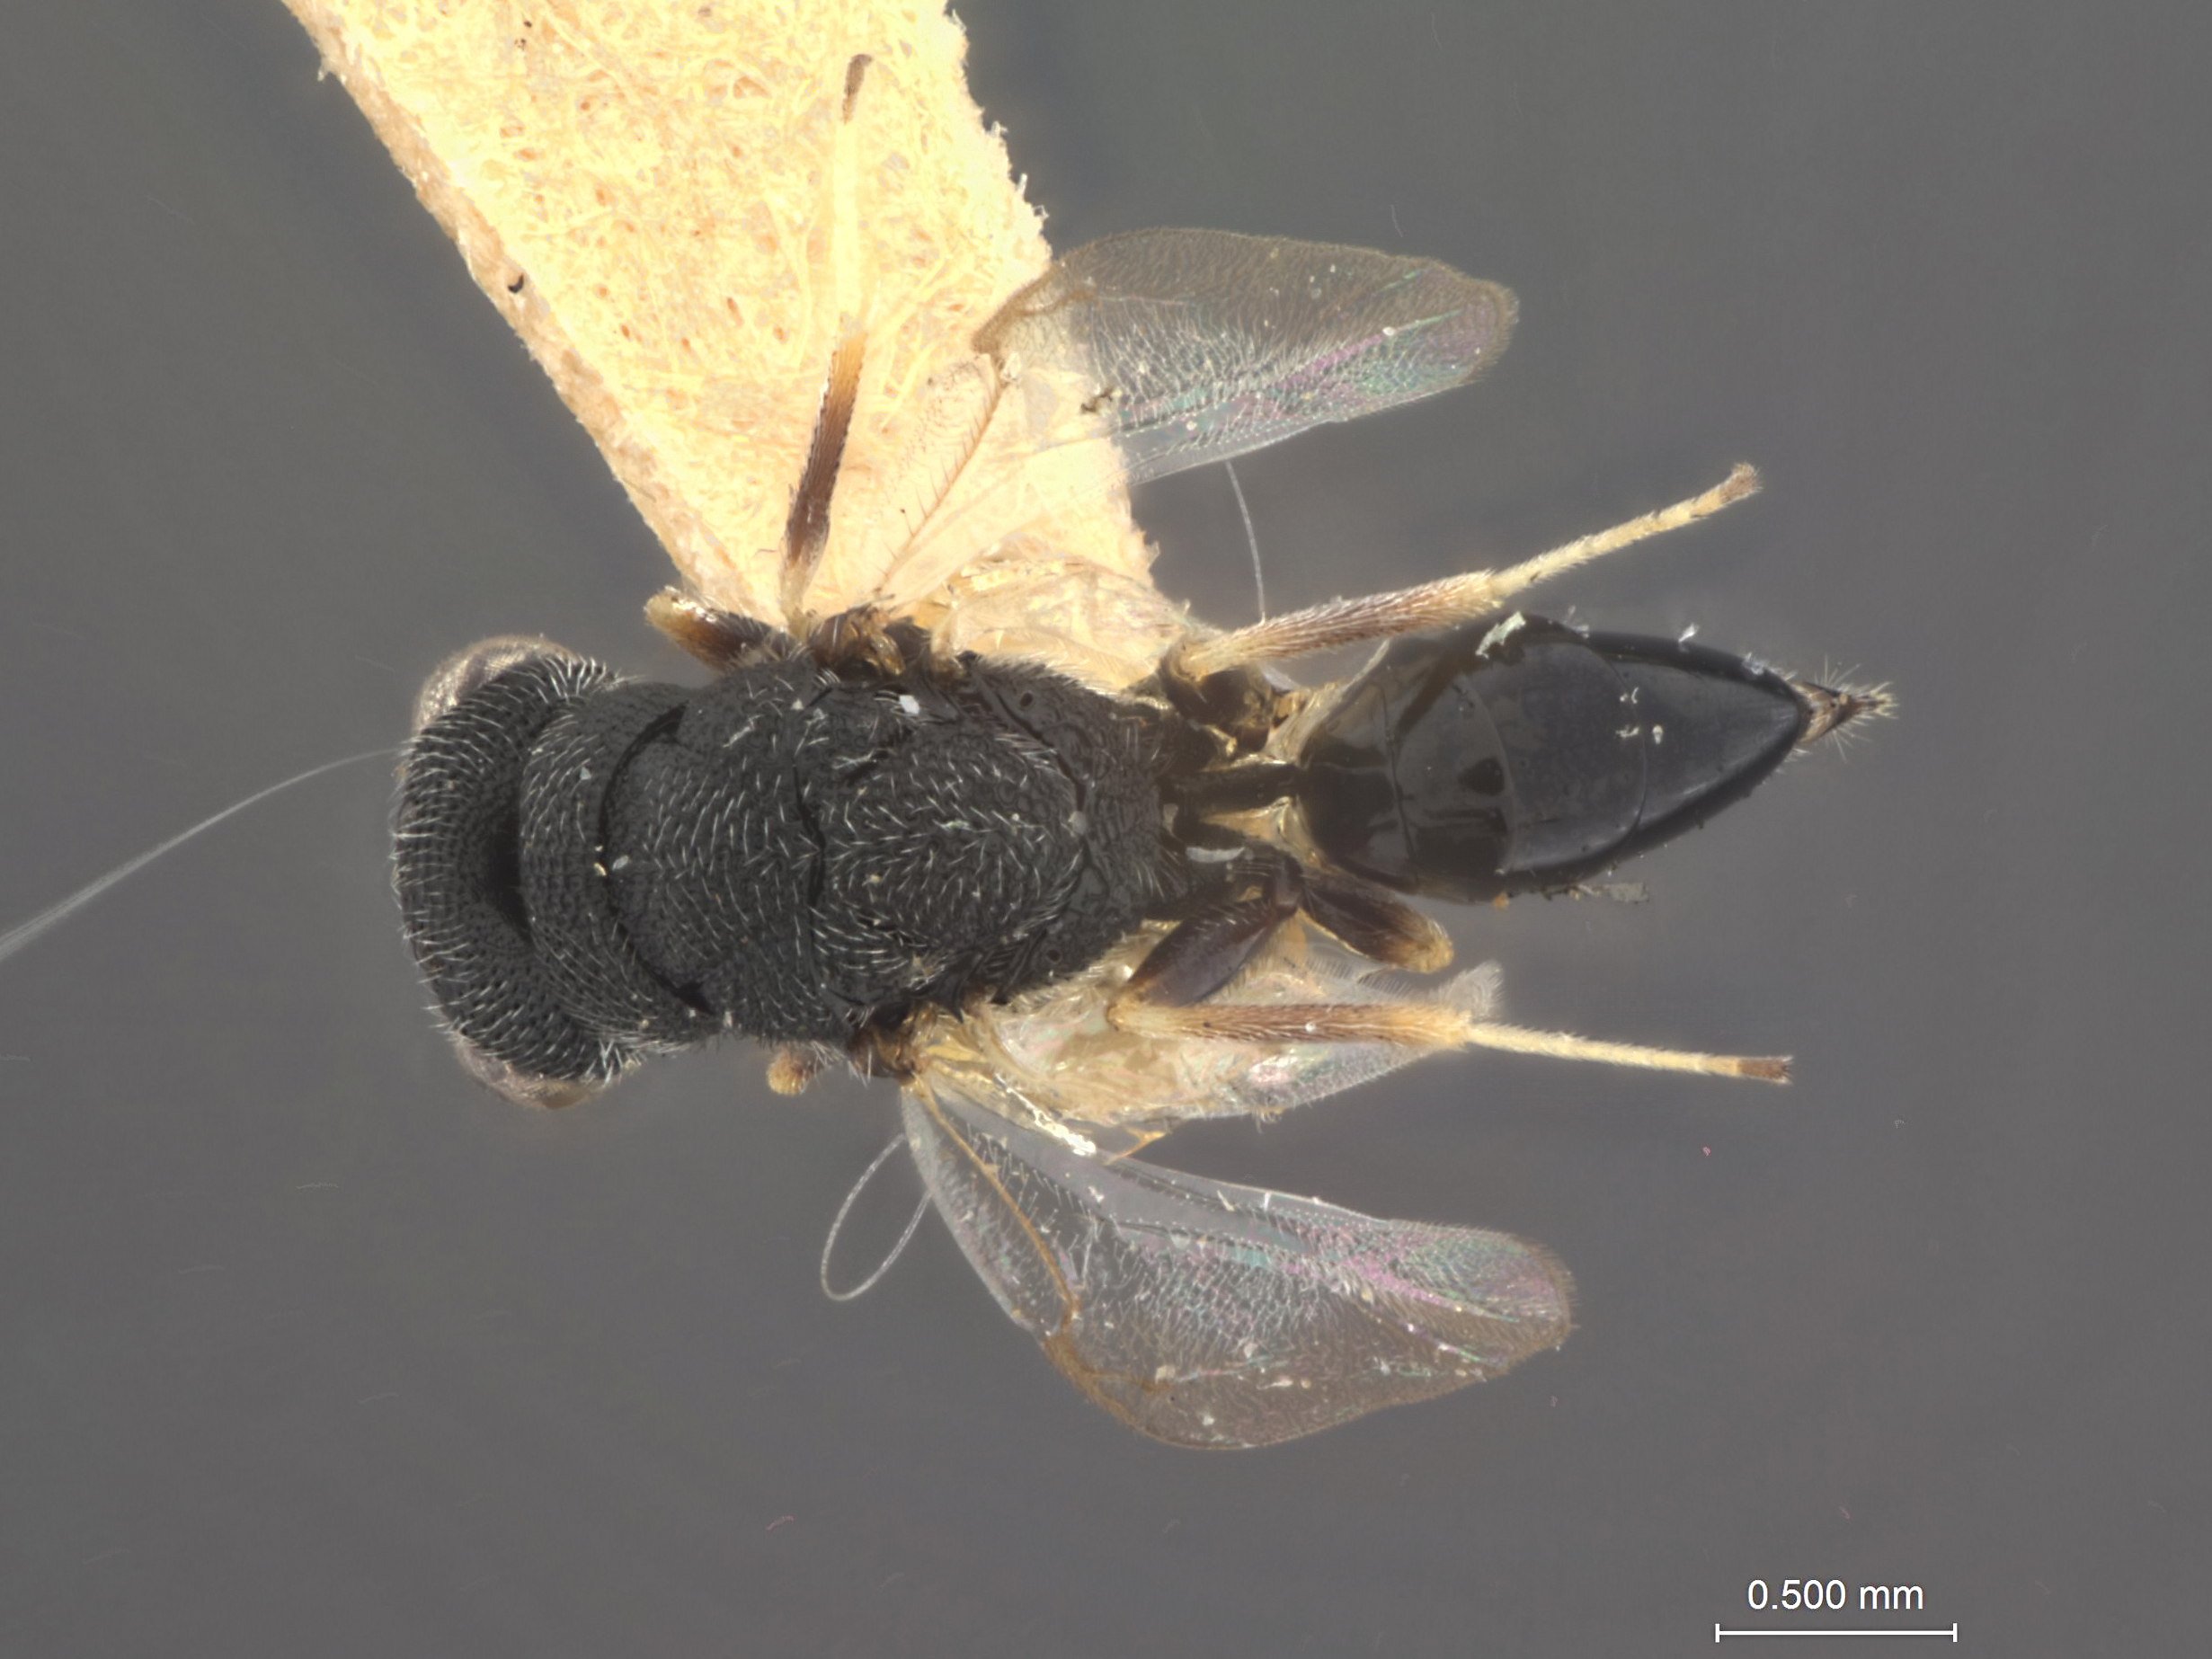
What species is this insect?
Eurytoma strigosa
